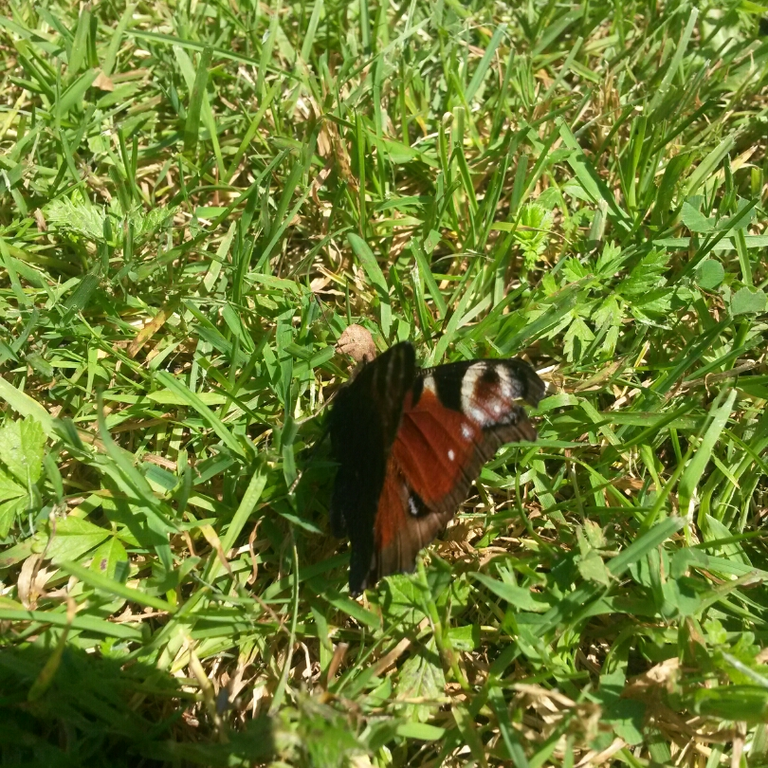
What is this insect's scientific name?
Aglais io
